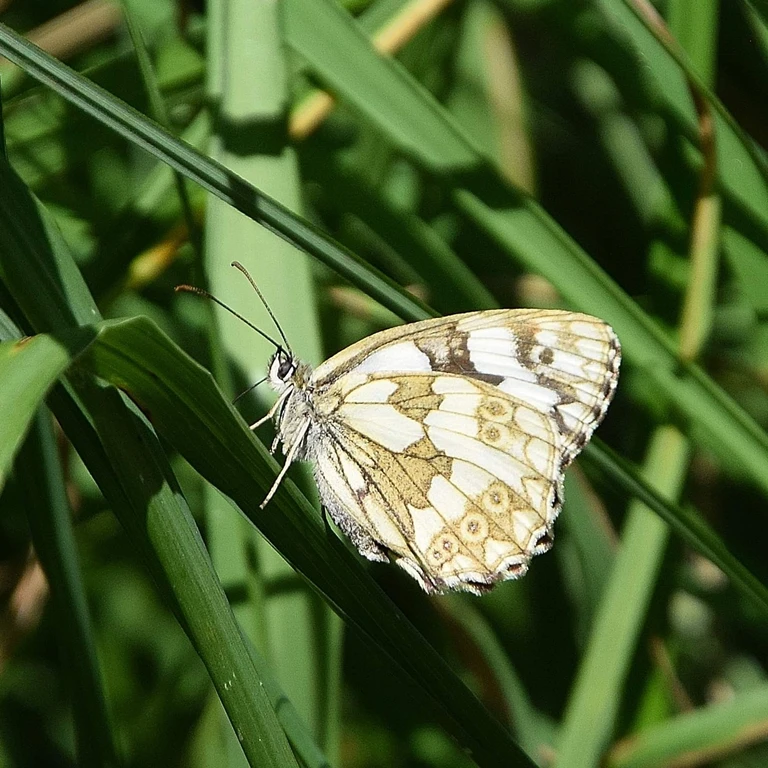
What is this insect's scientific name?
Melanargia galathea
